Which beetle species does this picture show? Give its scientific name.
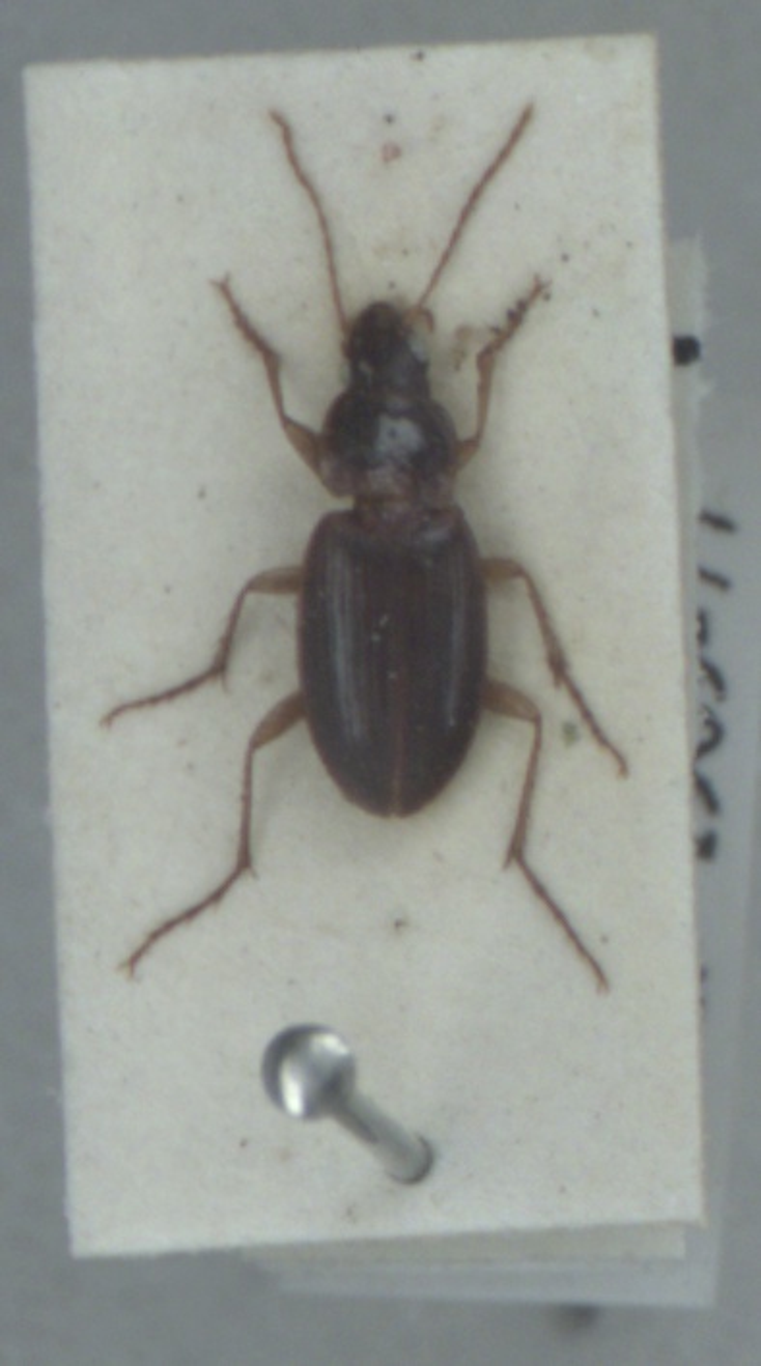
Calathus mollis
